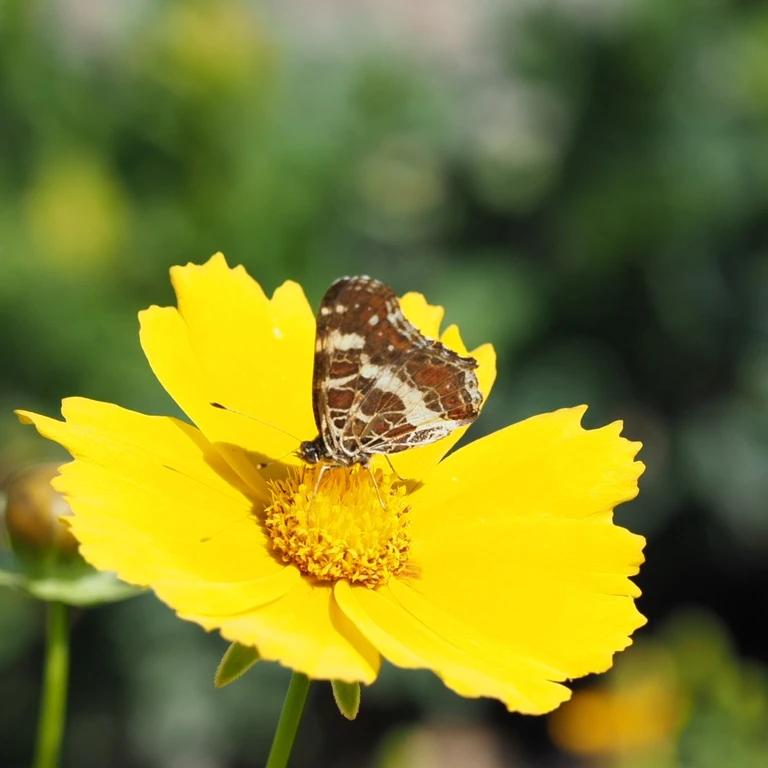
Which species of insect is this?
Araschnia levana
